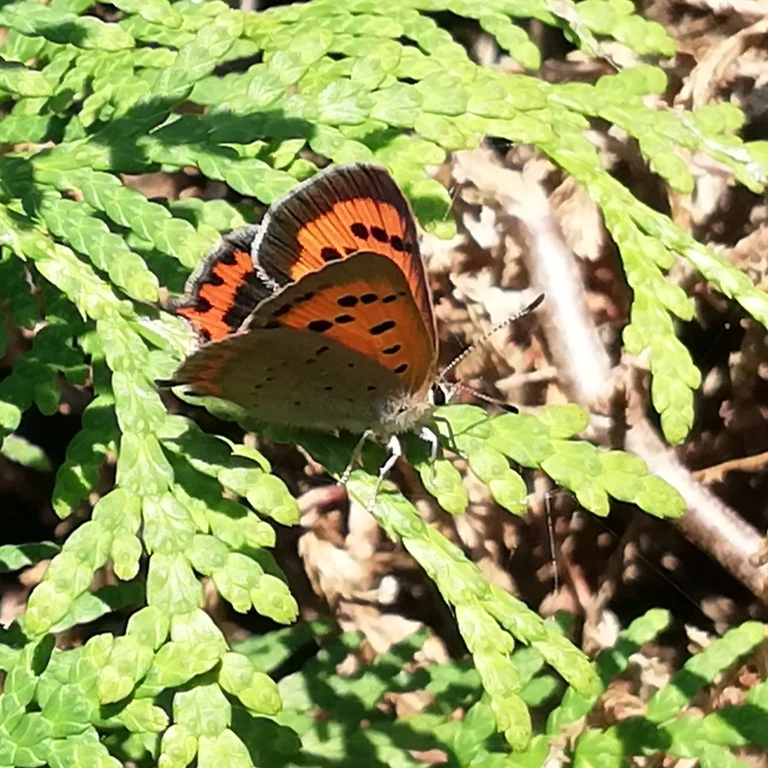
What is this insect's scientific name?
Lycaena phlaeas
